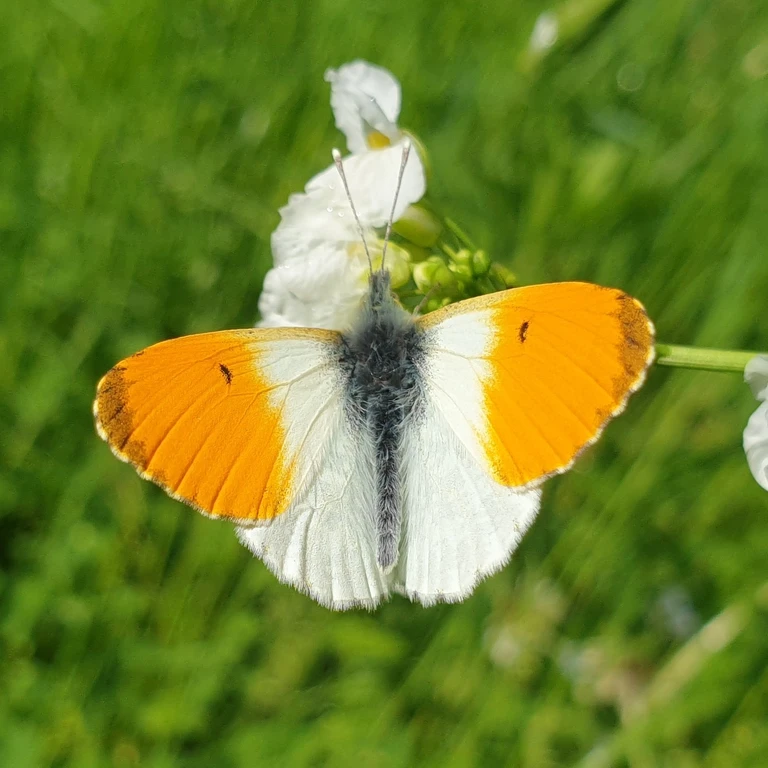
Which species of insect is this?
Anthocharis cardamines
